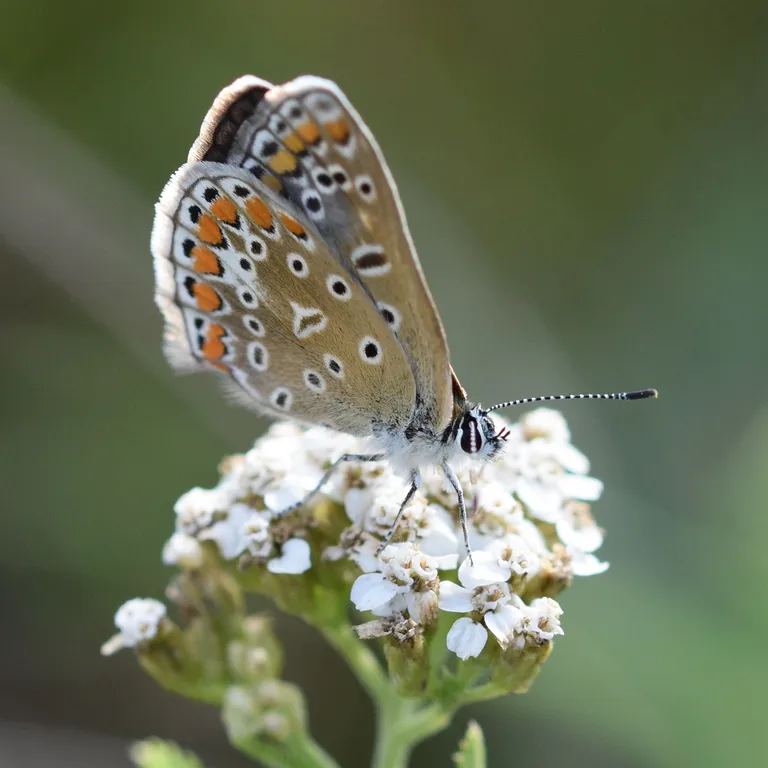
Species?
Polyommatus icarus
